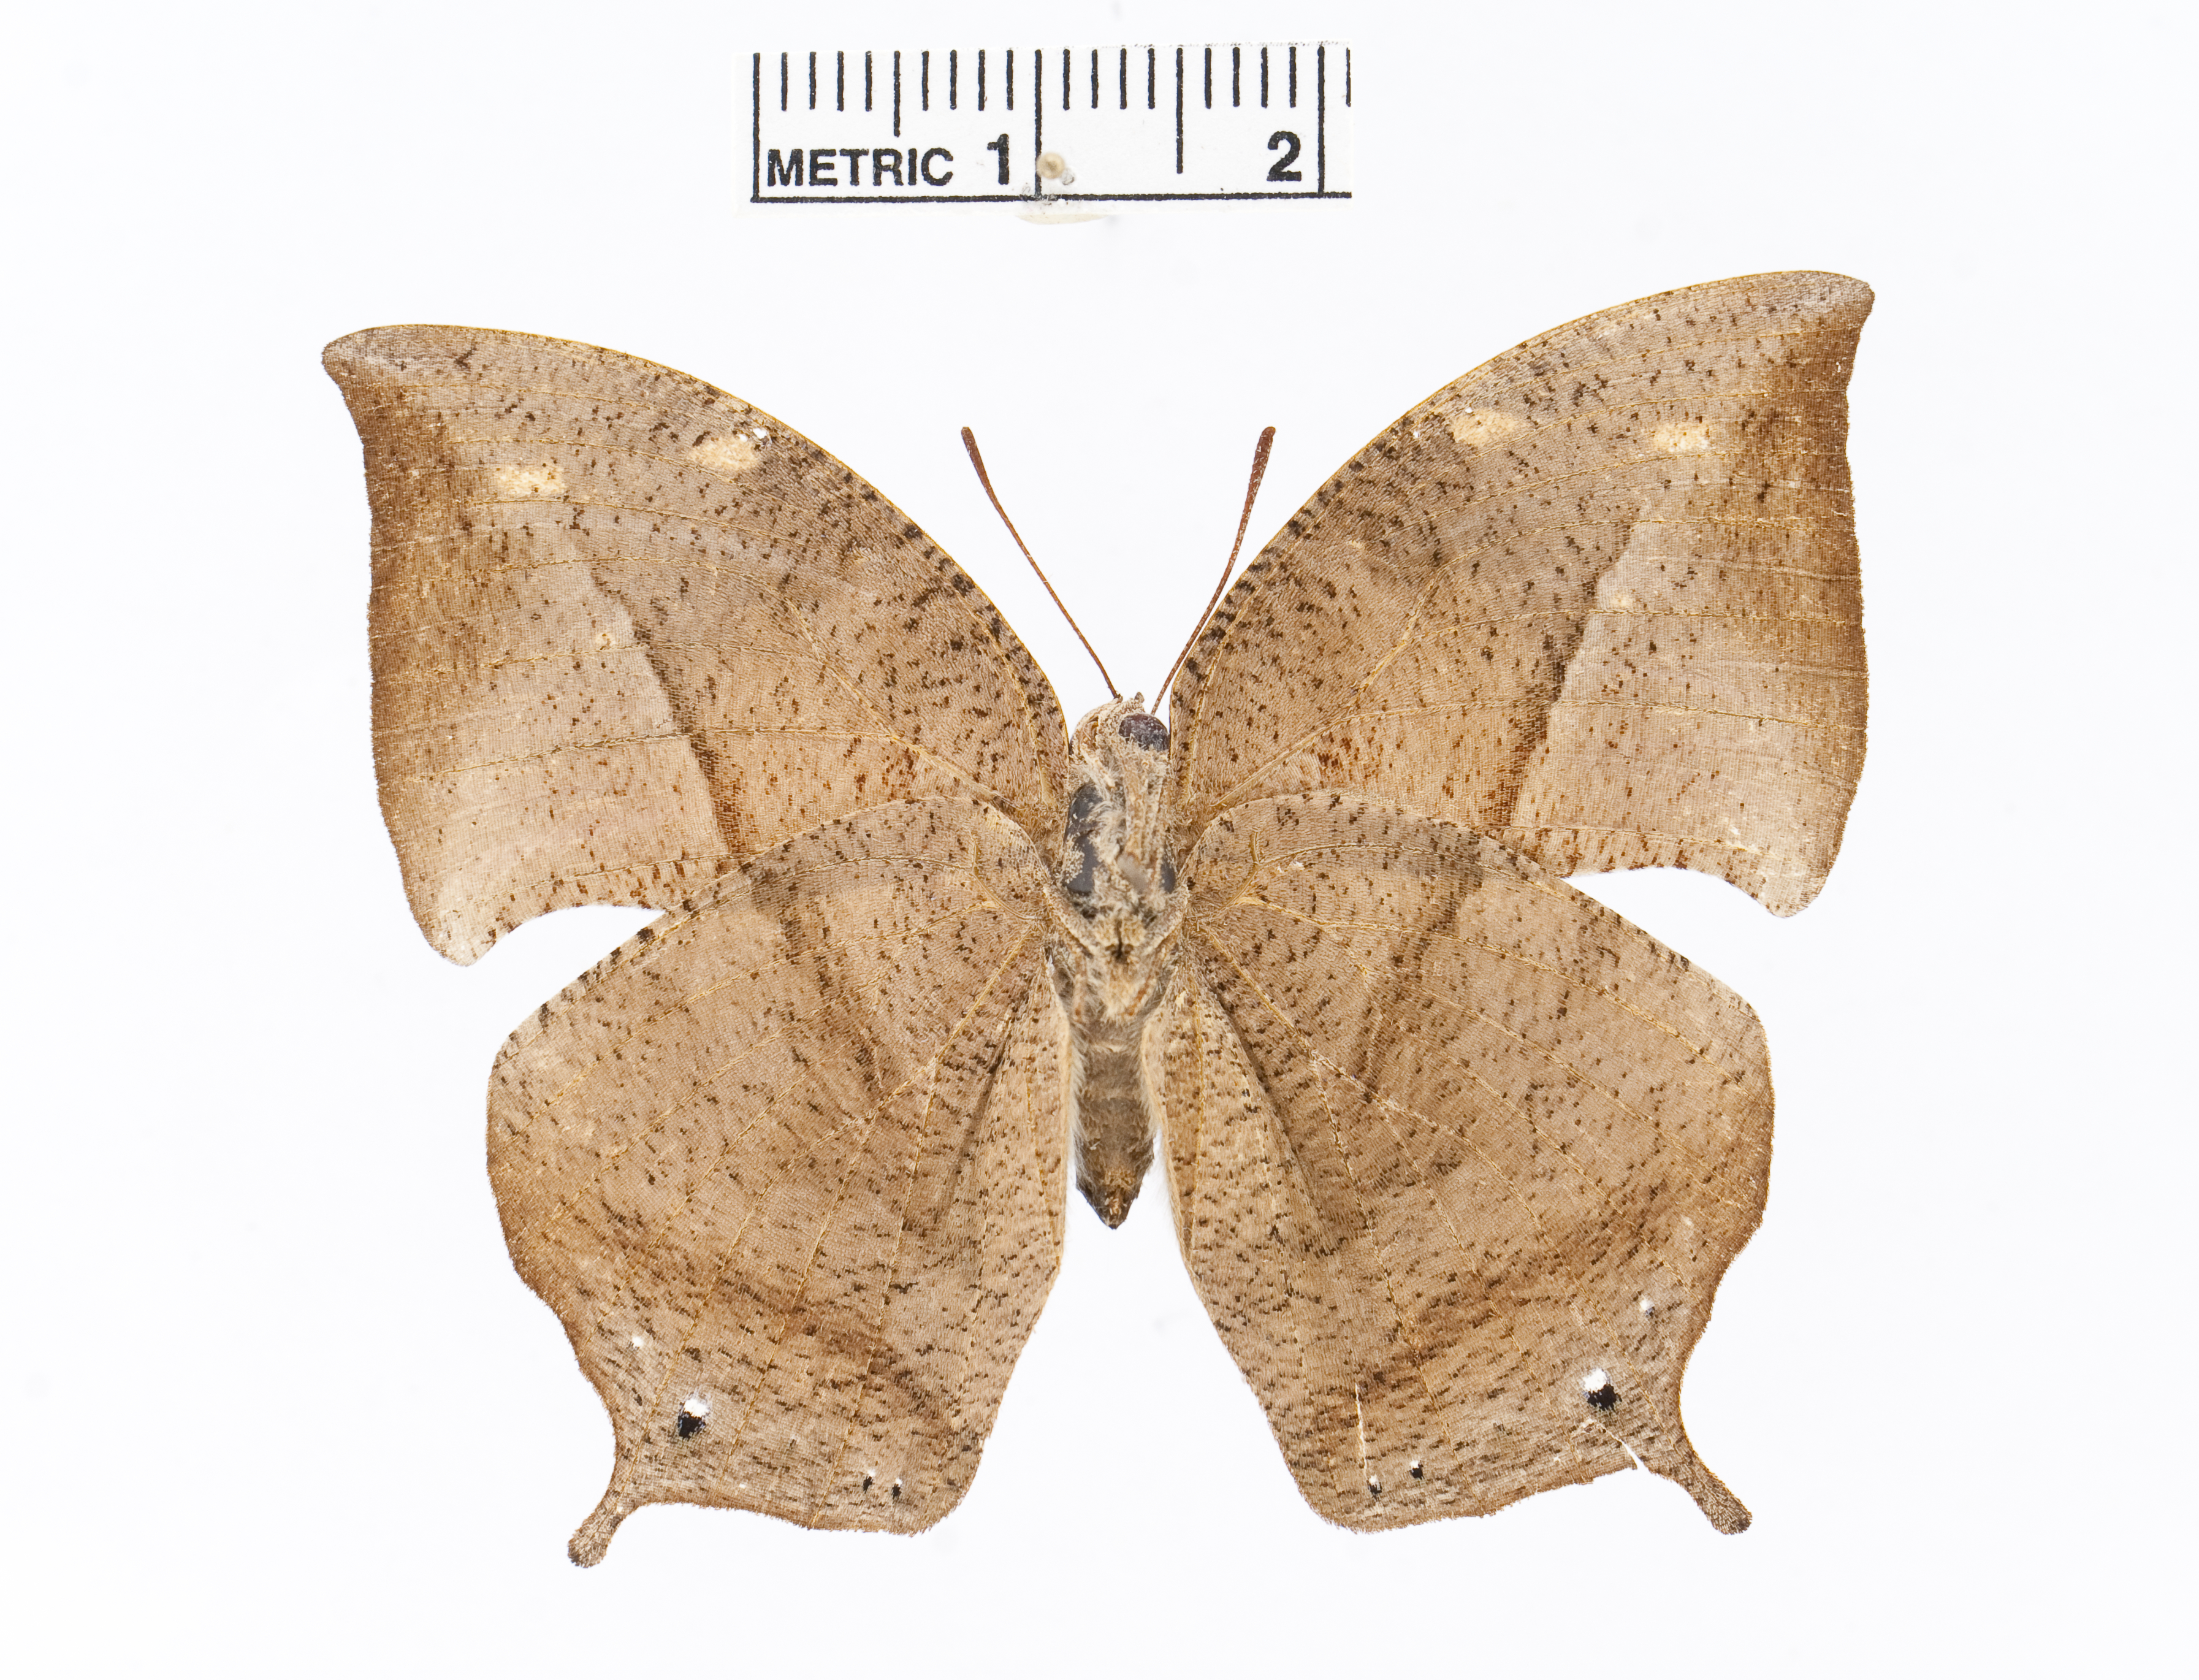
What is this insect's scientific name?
Memphis xenocles
